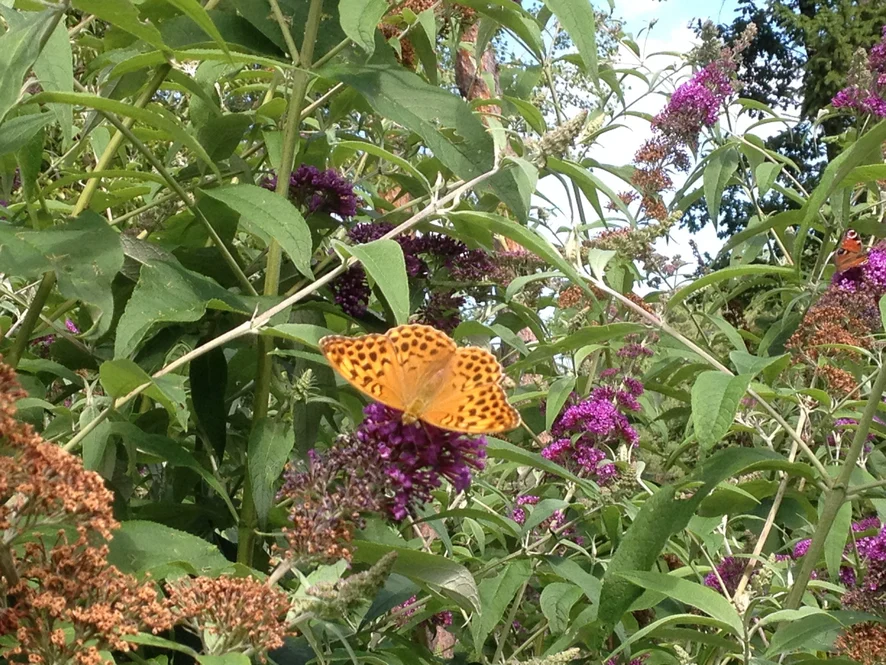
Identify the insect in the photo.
Argynnis paphia
